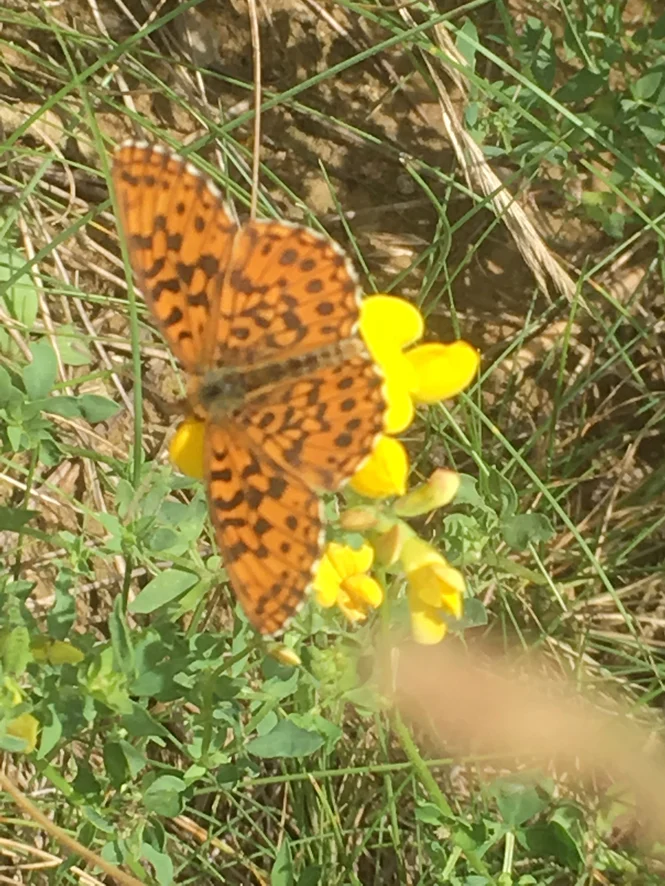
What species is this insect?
Boloria dia
